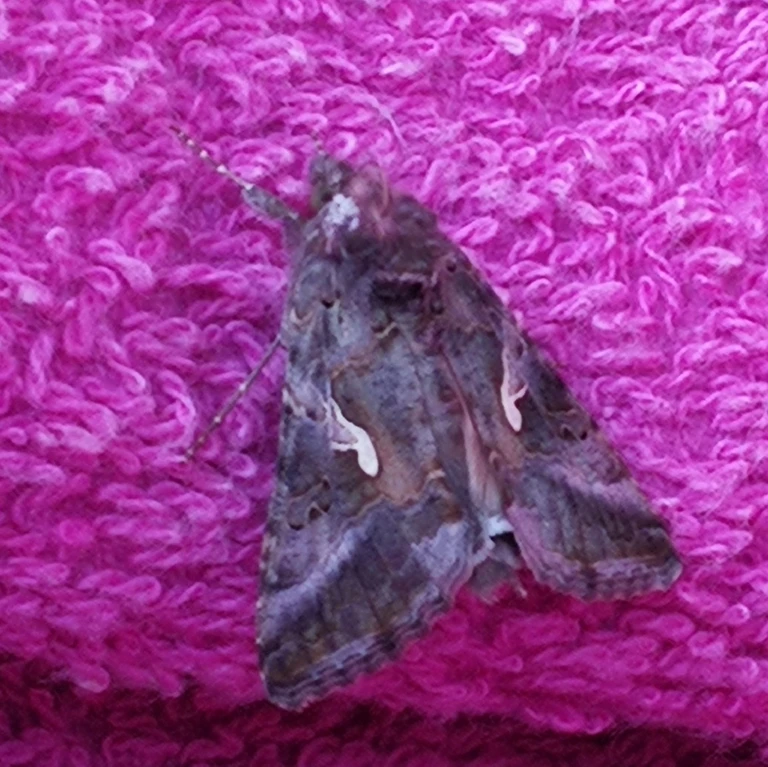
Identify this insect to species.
Autographa gamma
